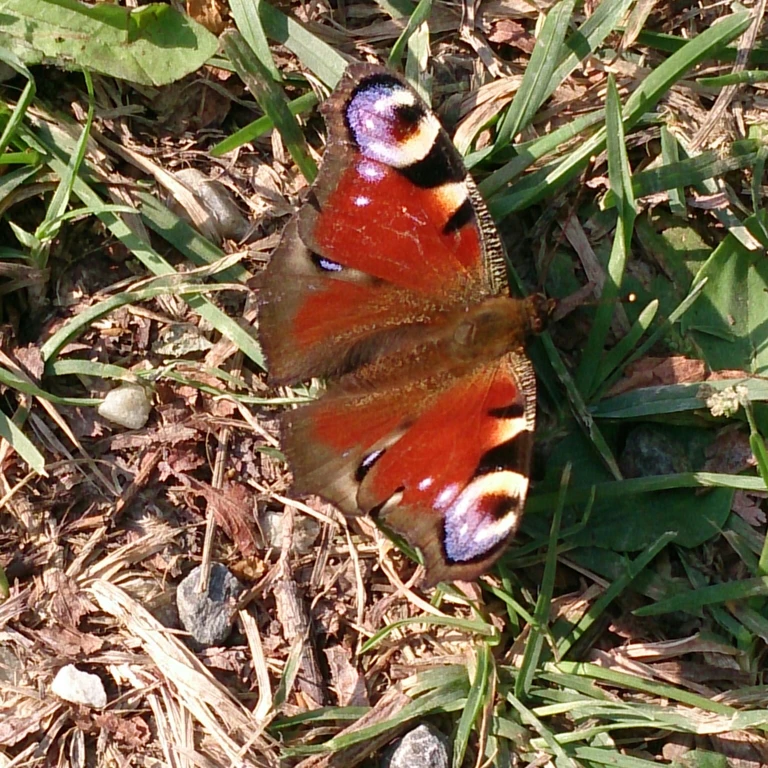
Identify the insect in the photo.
Aglais io
